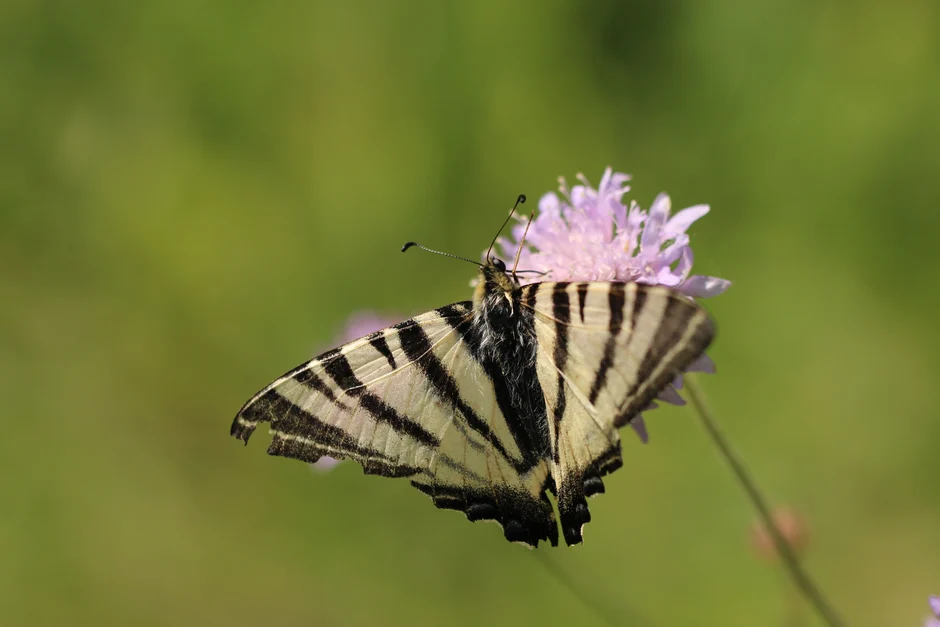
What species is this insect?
Iphiclides podalirius
